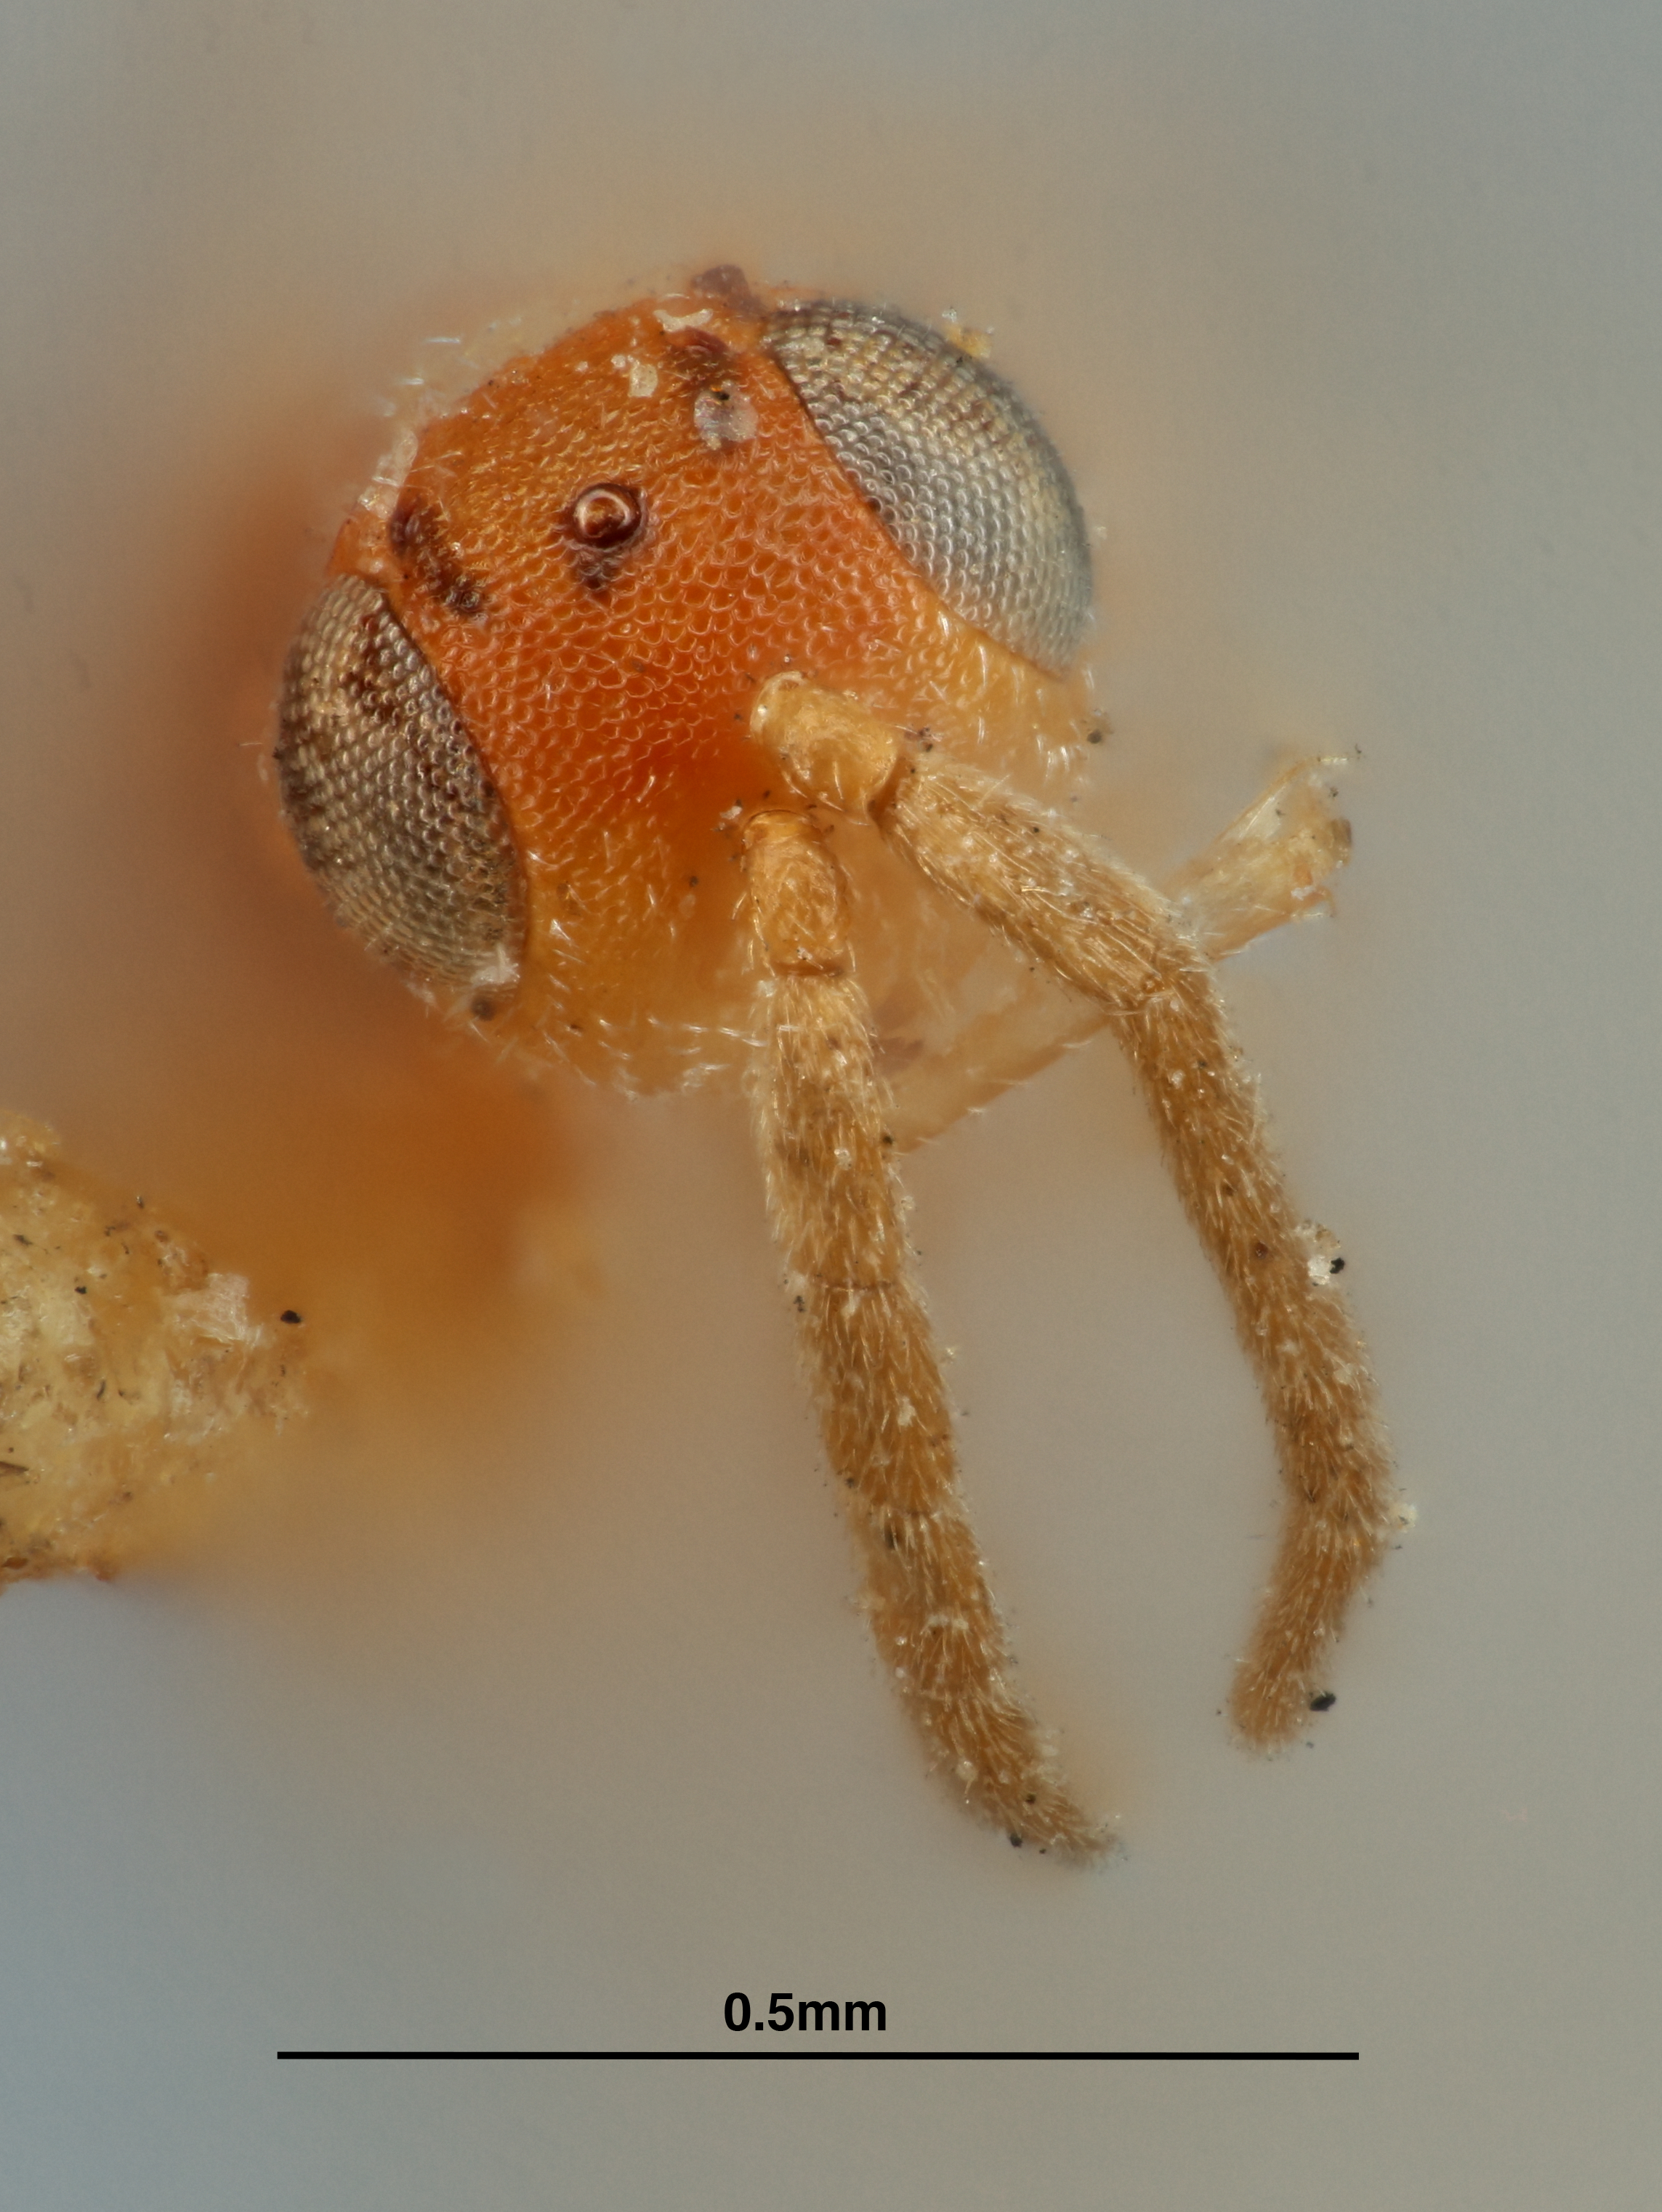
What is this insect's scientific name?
Meromyzobia flava
